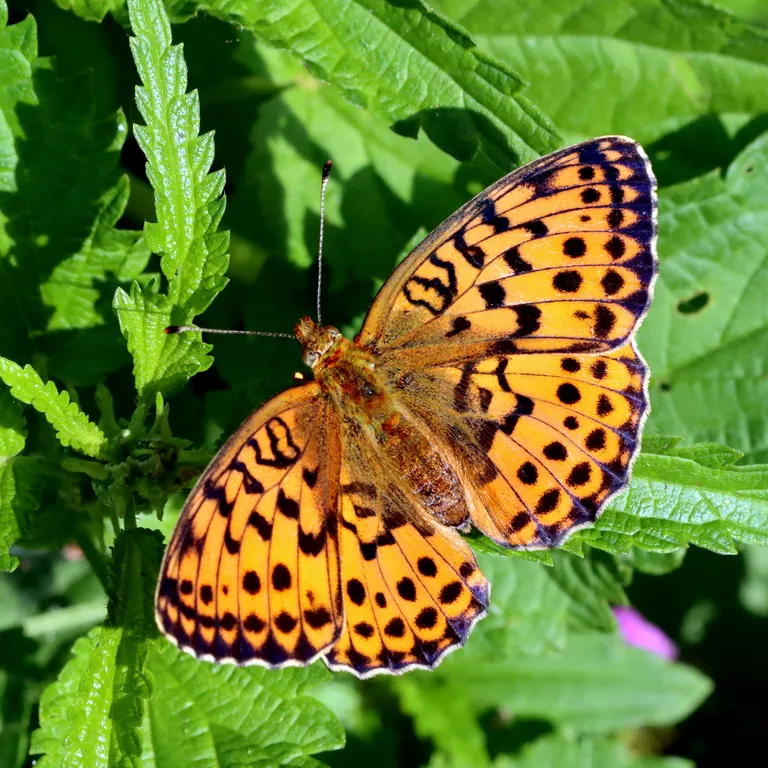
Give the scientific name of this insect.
Brenthis daphne
